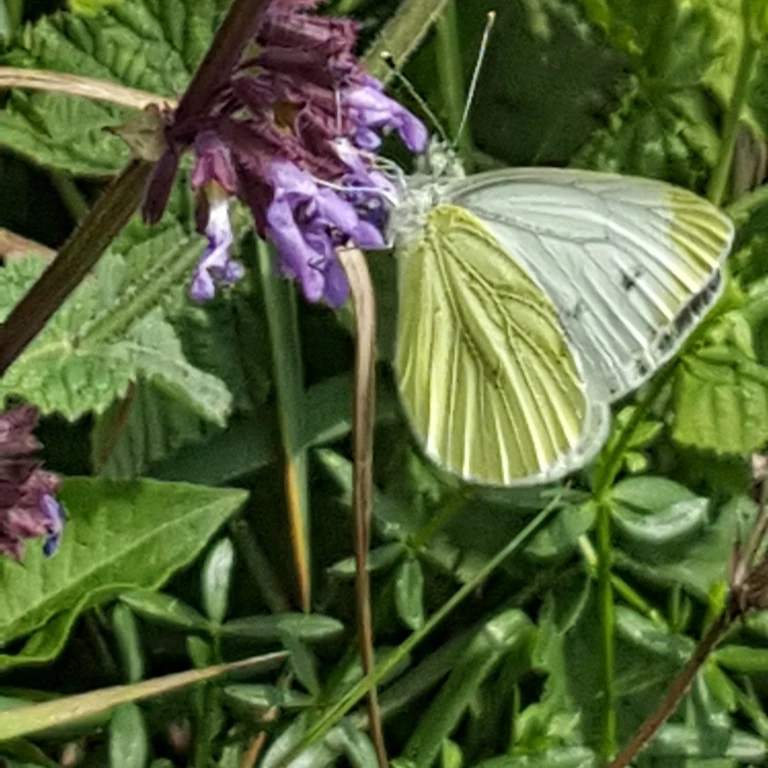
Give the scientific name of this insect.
Pieris napi
